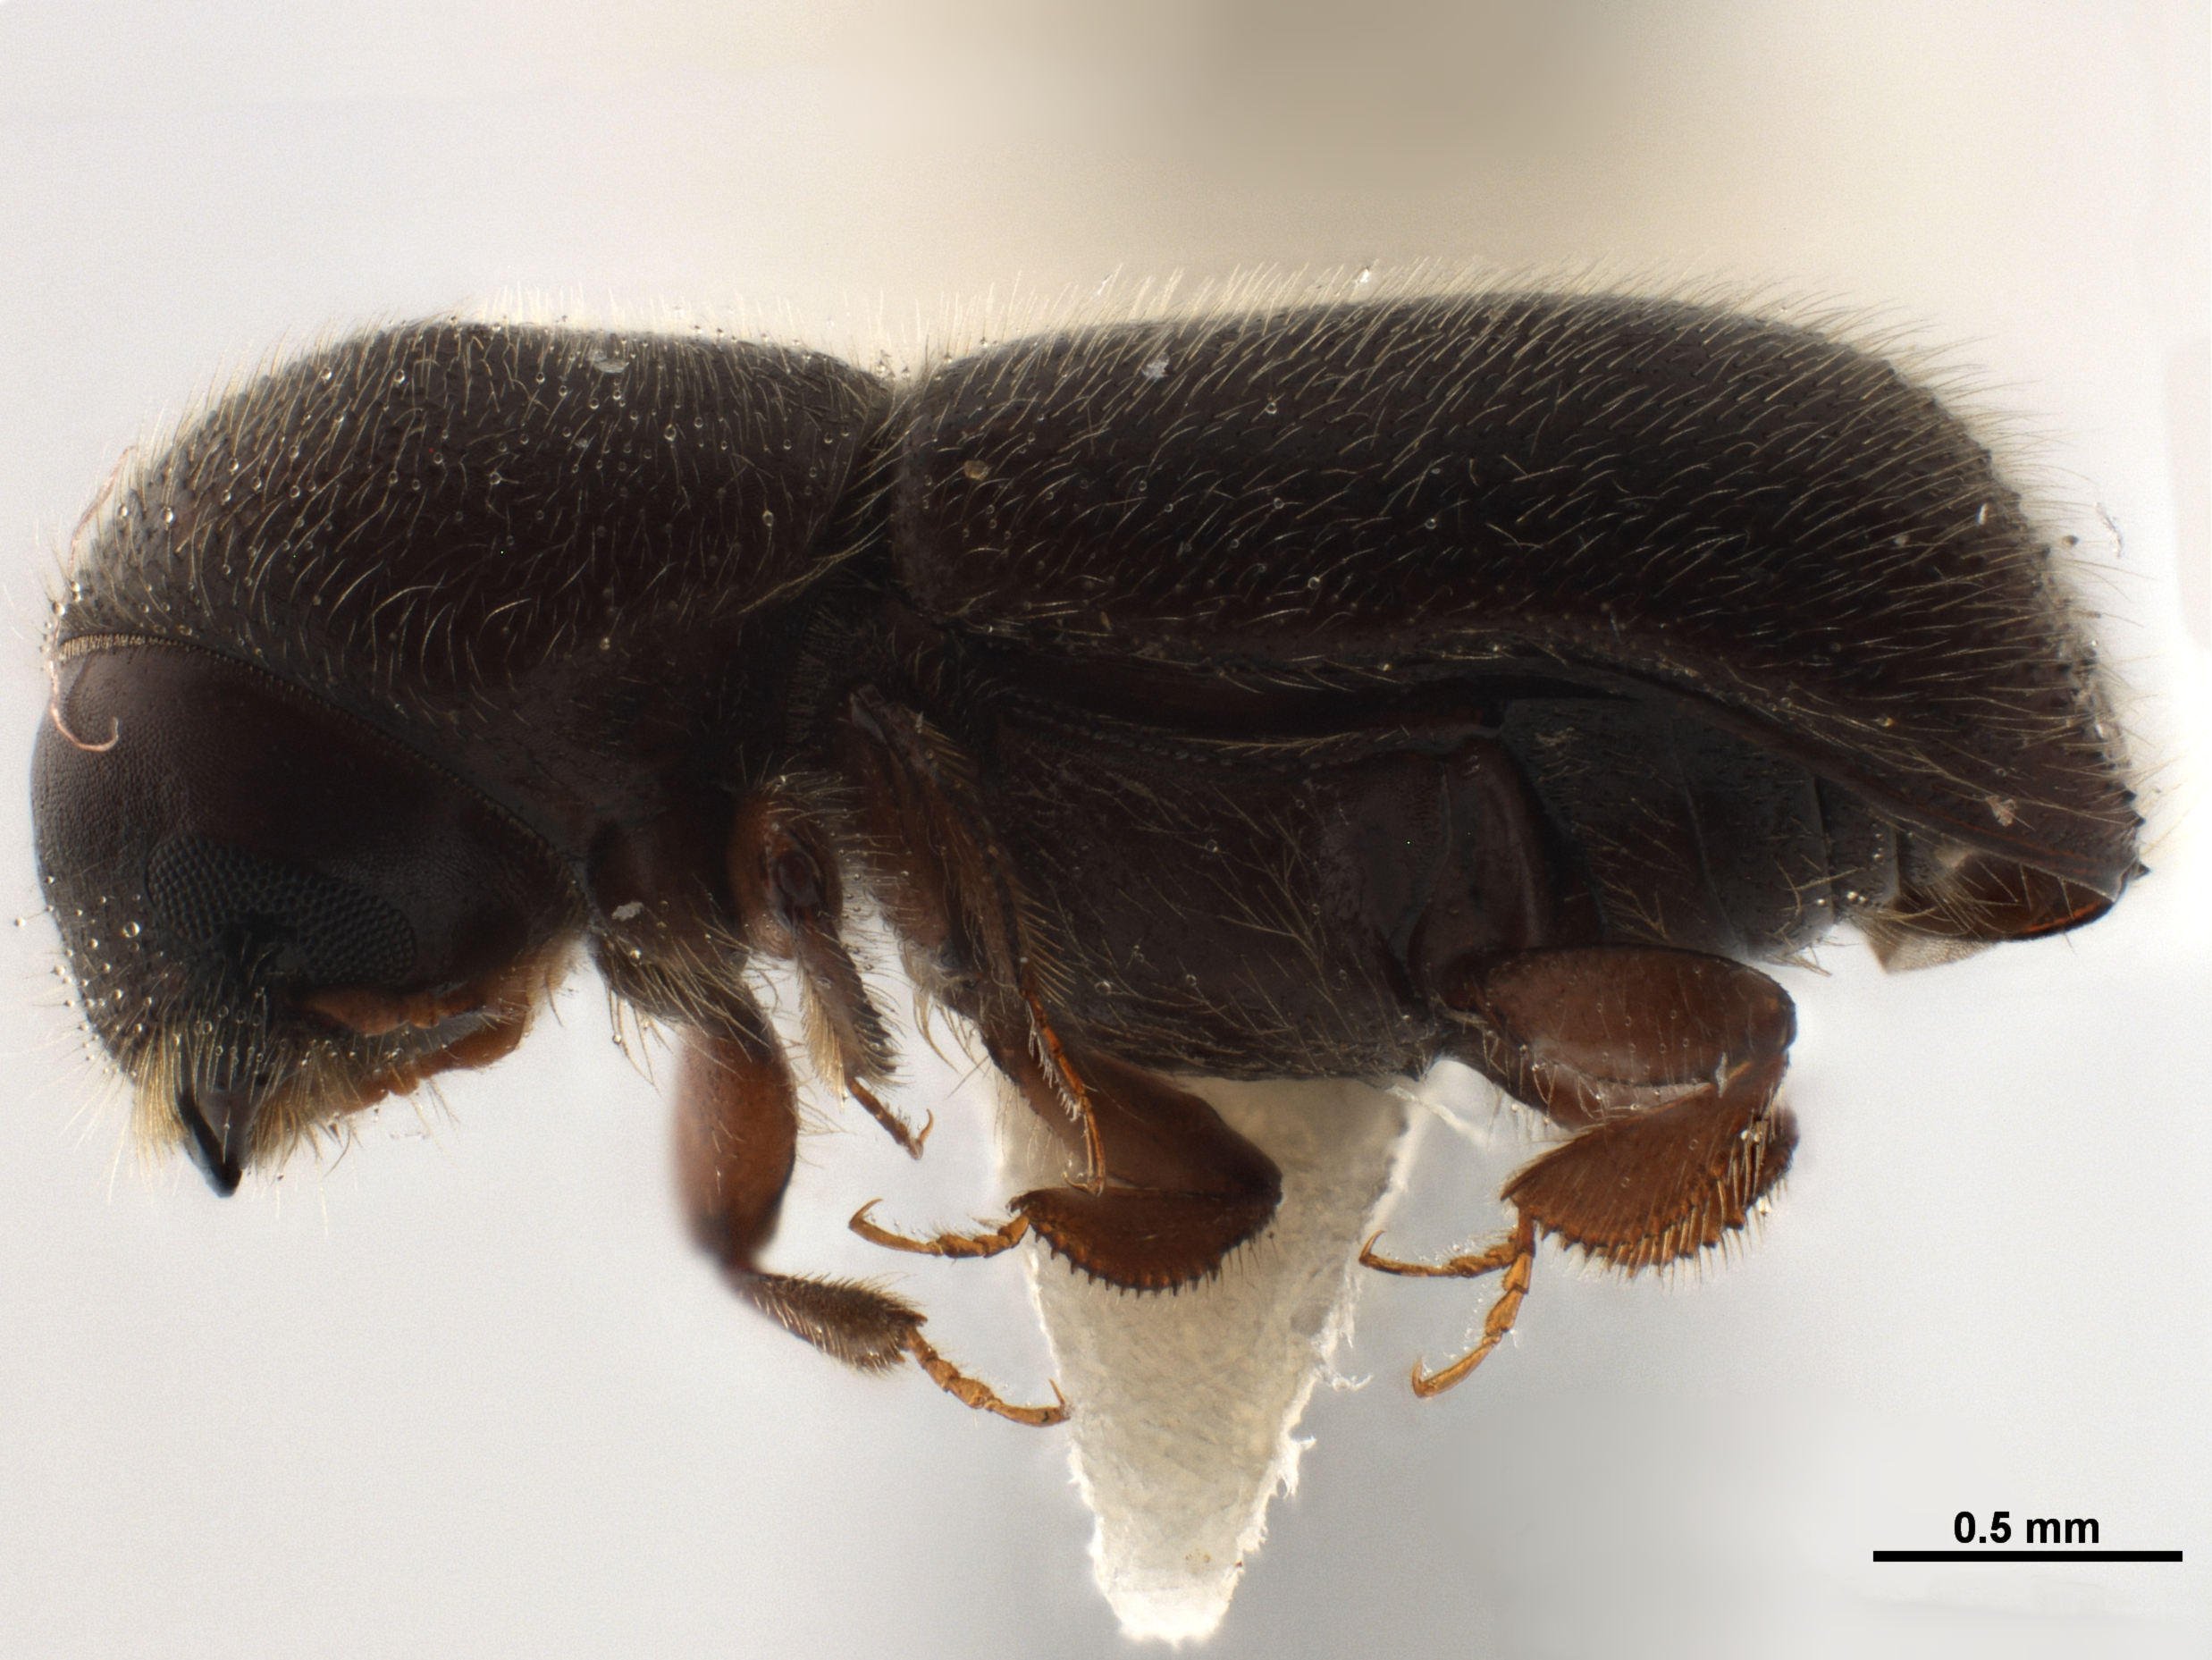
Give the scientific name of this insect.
Cyclorhipidion pelliculosum
